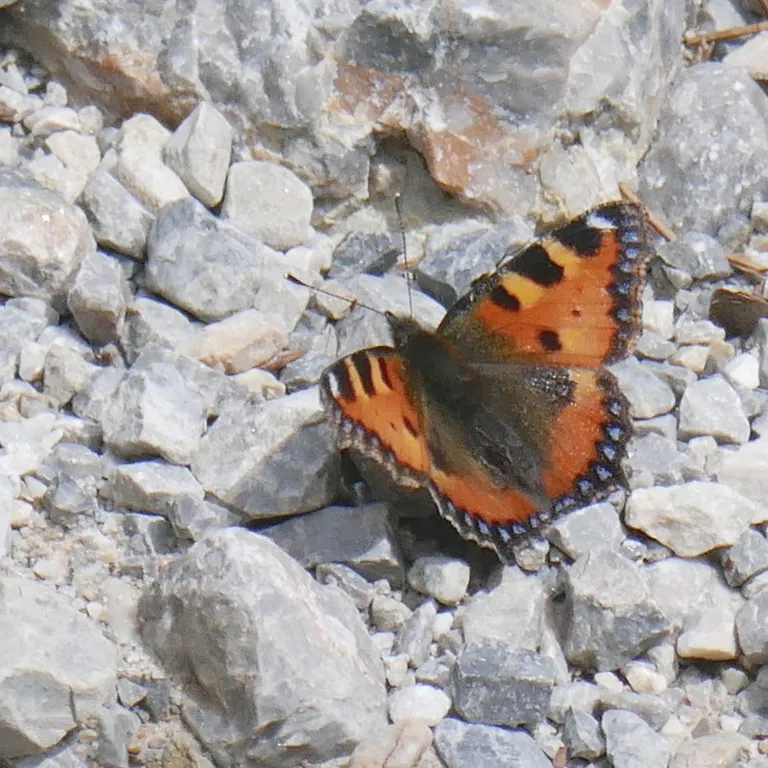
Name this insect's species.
Aglais urticae
